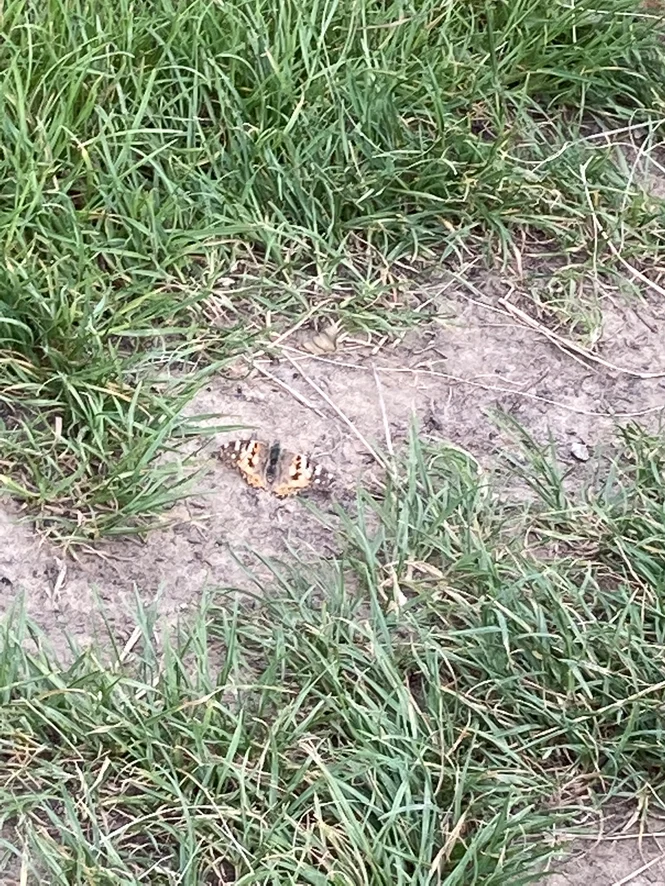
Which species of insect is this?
Vanessa cardui
